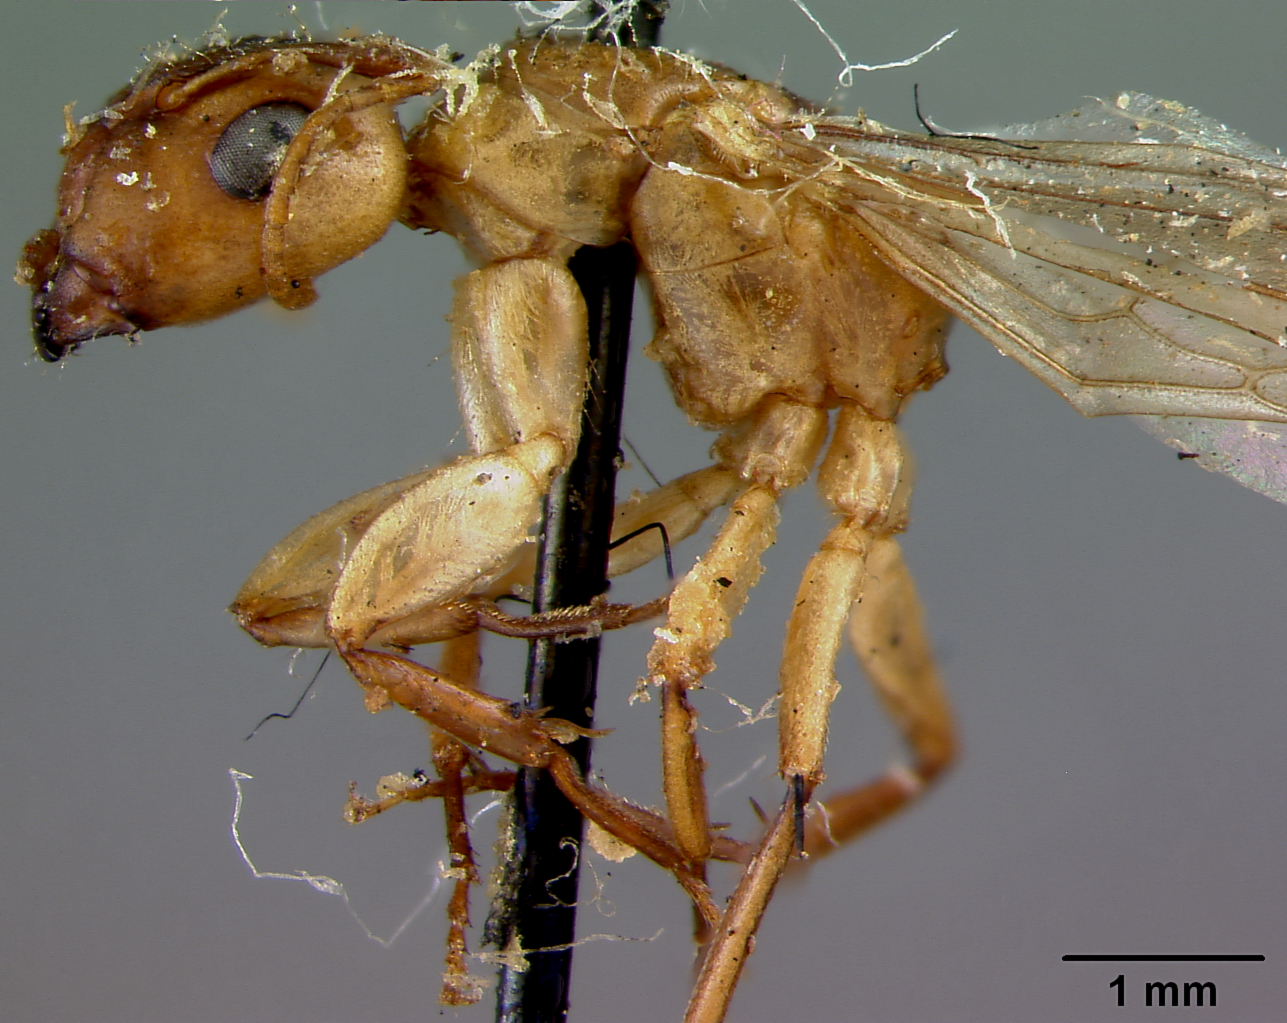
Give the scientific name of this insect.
Camponotus macilentus
